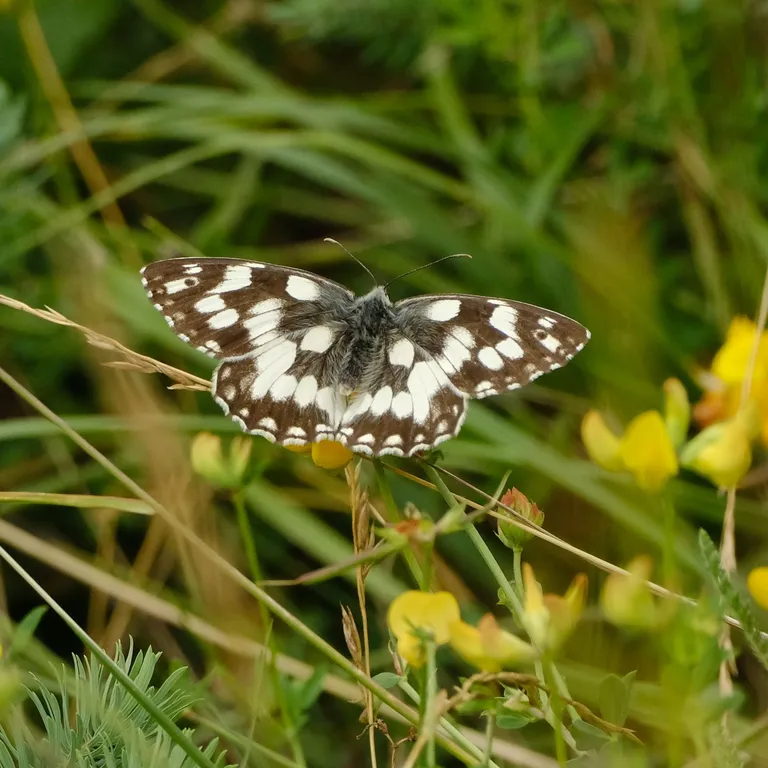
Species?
Melanargia galathea
